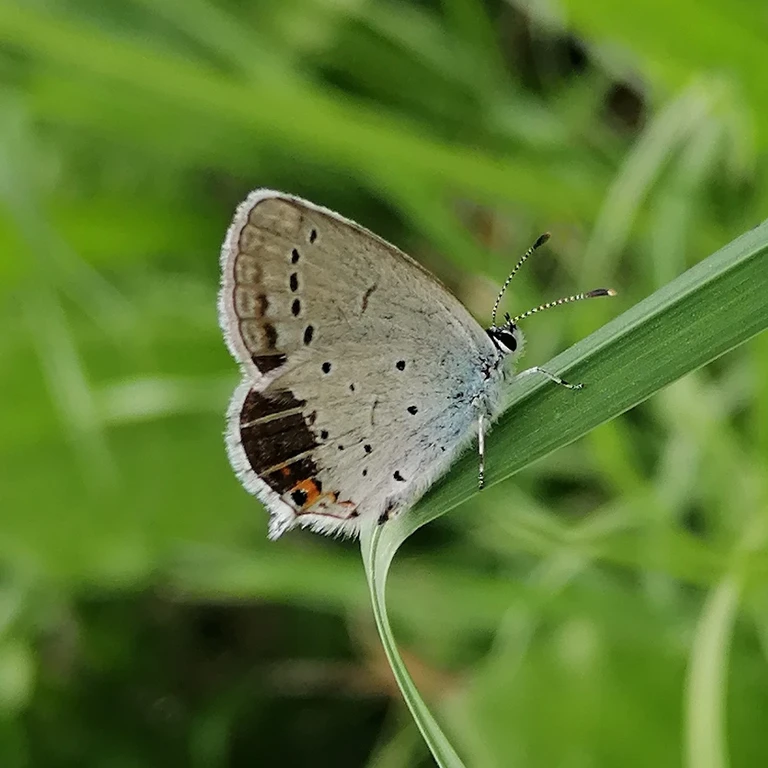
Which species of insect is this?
Cupido argiades (also Elkalyce argiades)
